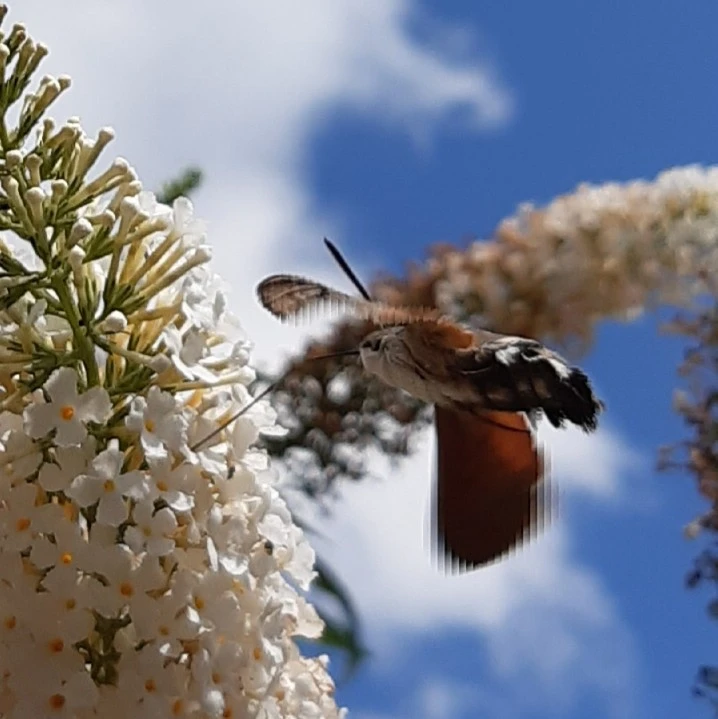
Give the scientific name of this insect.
Macroglossum stellatarum
